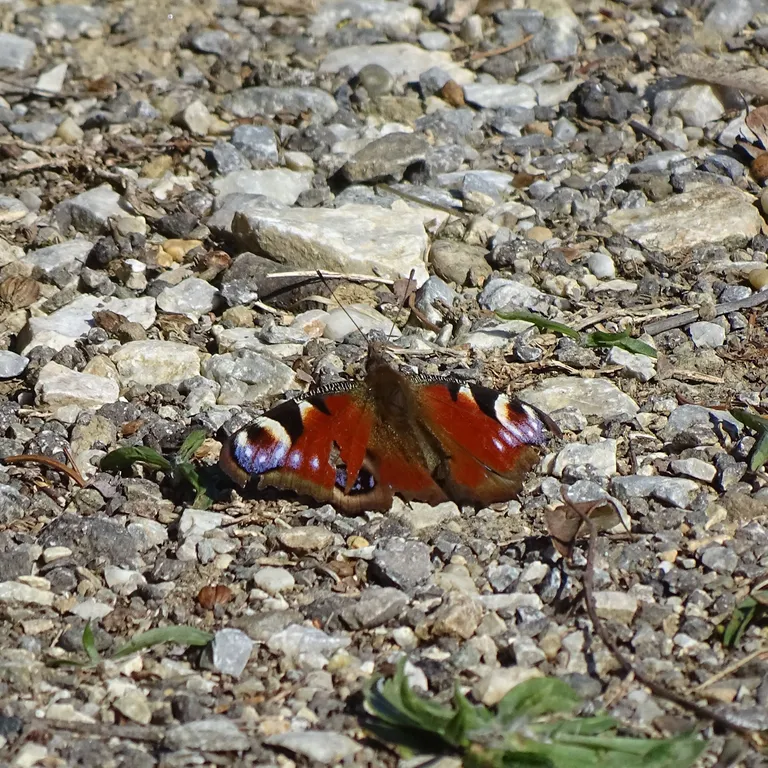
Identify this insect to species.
Aglais io
